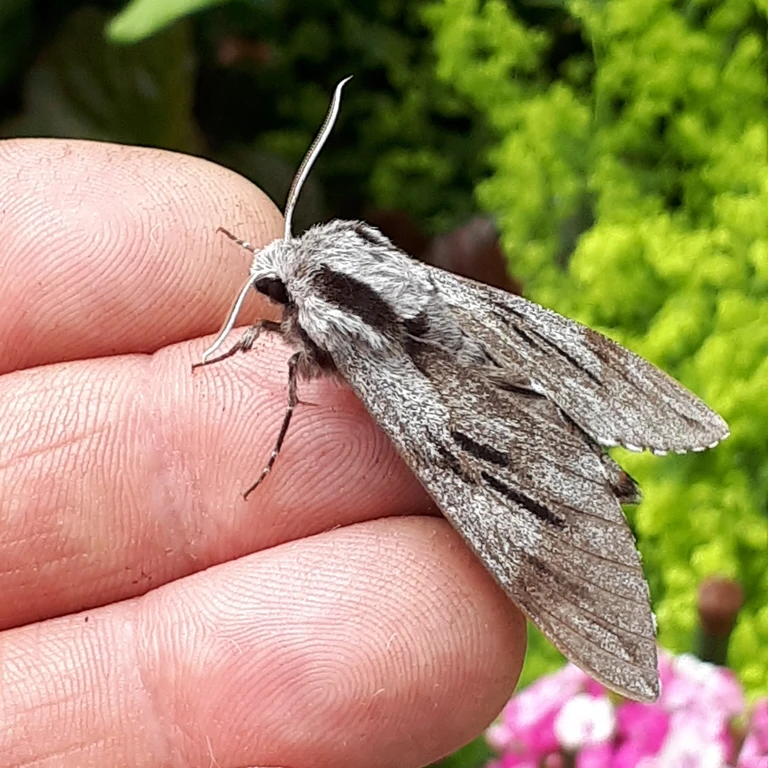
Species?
Sphinx pinastri
